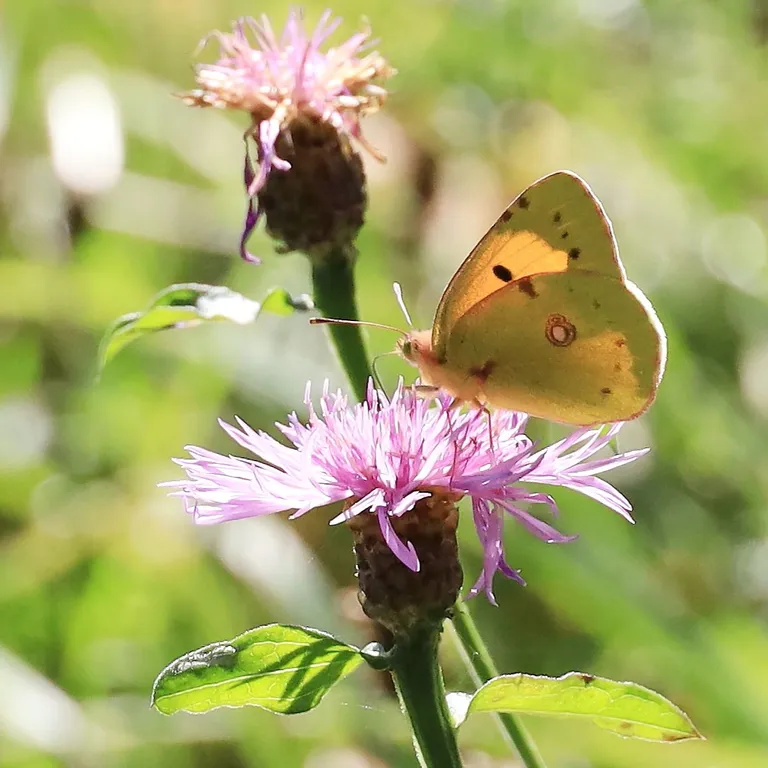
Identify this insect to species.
Colias croceus
